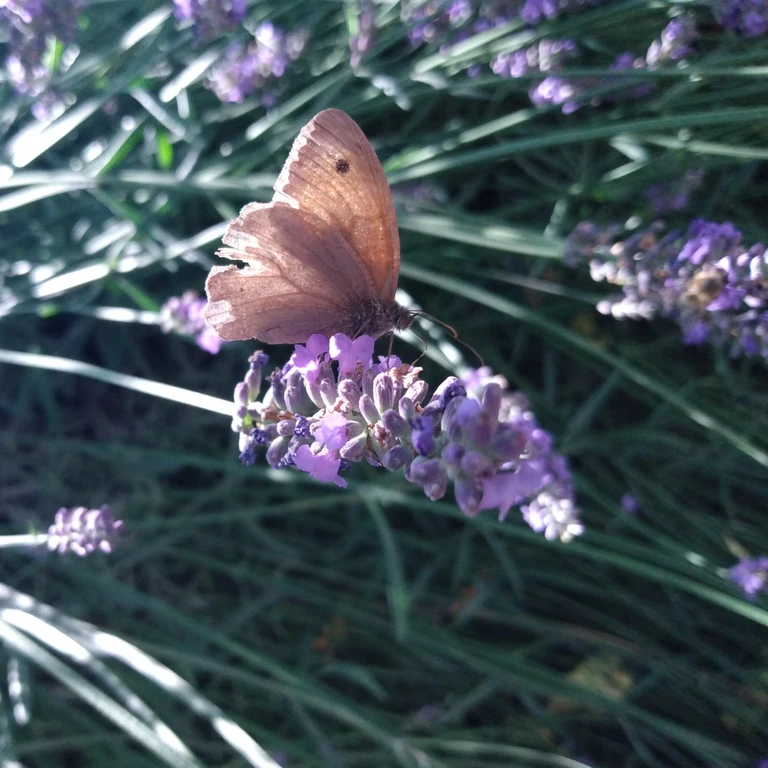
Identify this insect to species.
Maniola jurtina
